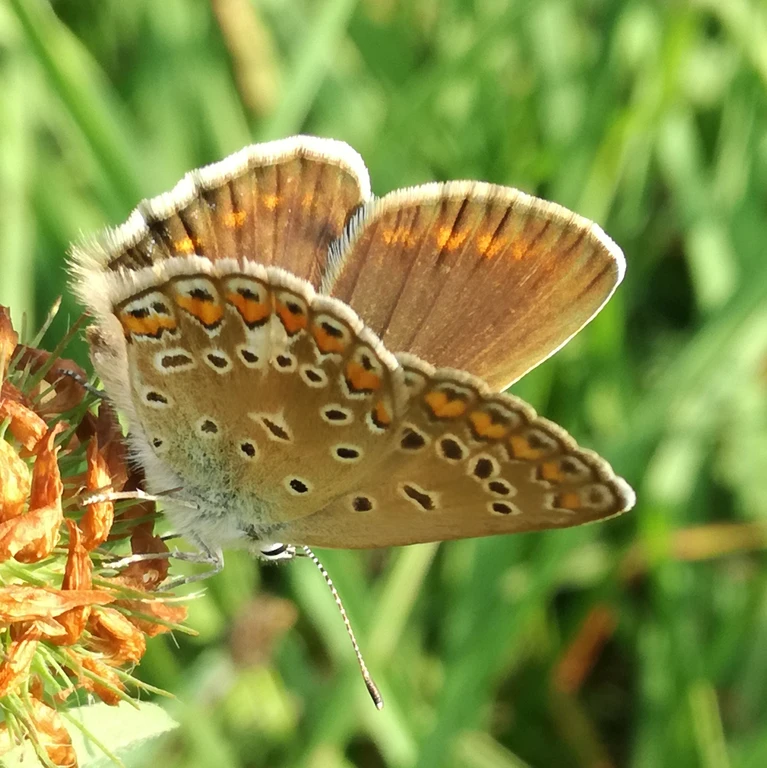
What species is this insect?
Polyommatus icarus
